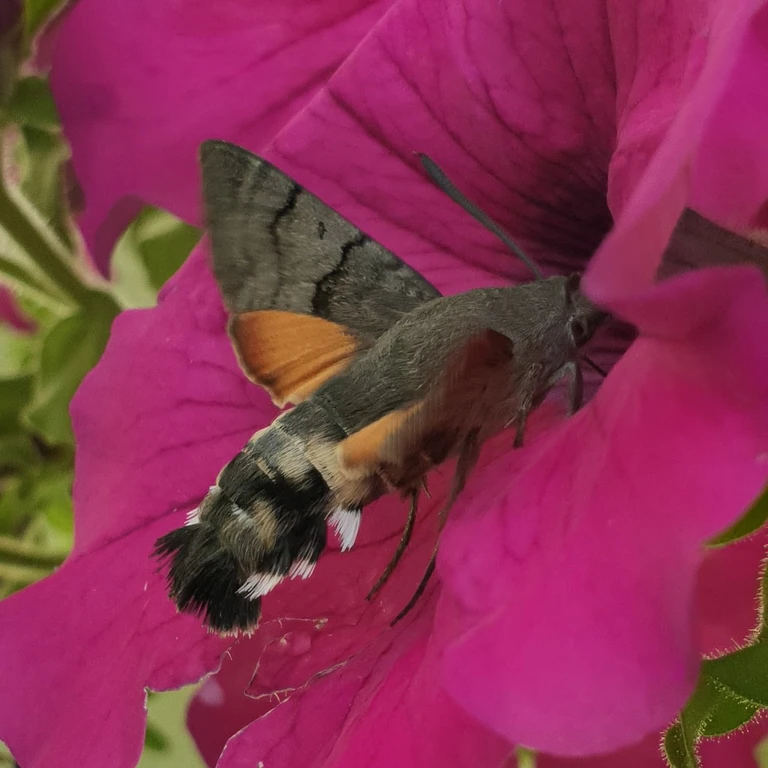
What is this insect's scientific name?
Macroglossum stellatarum
